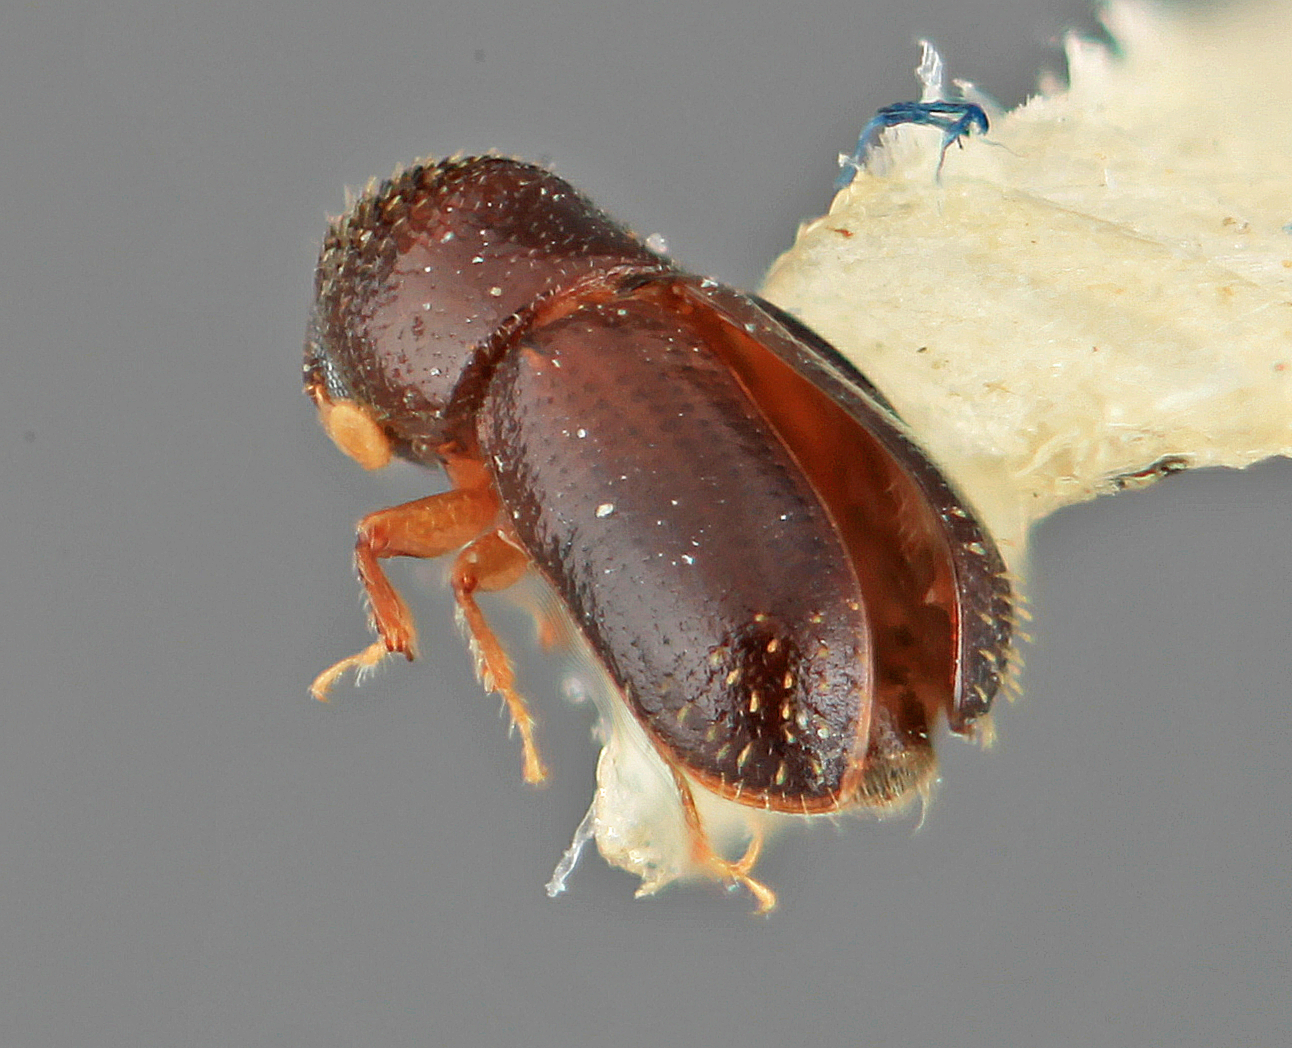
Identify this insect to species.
Araptus jaliscoensis
